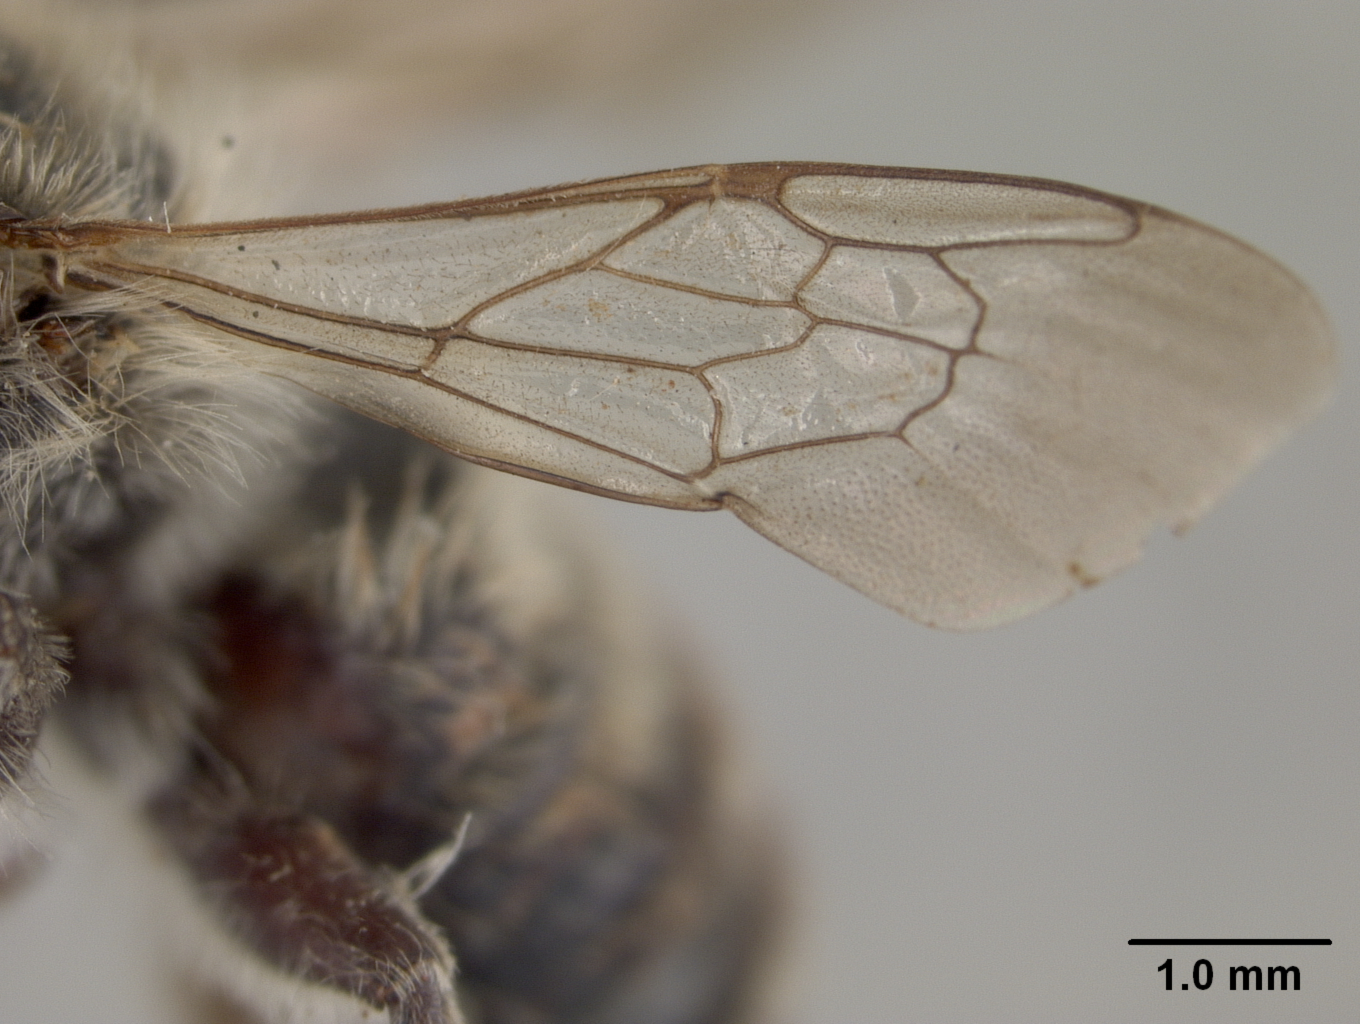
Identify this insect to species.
Megachile pascoensis
